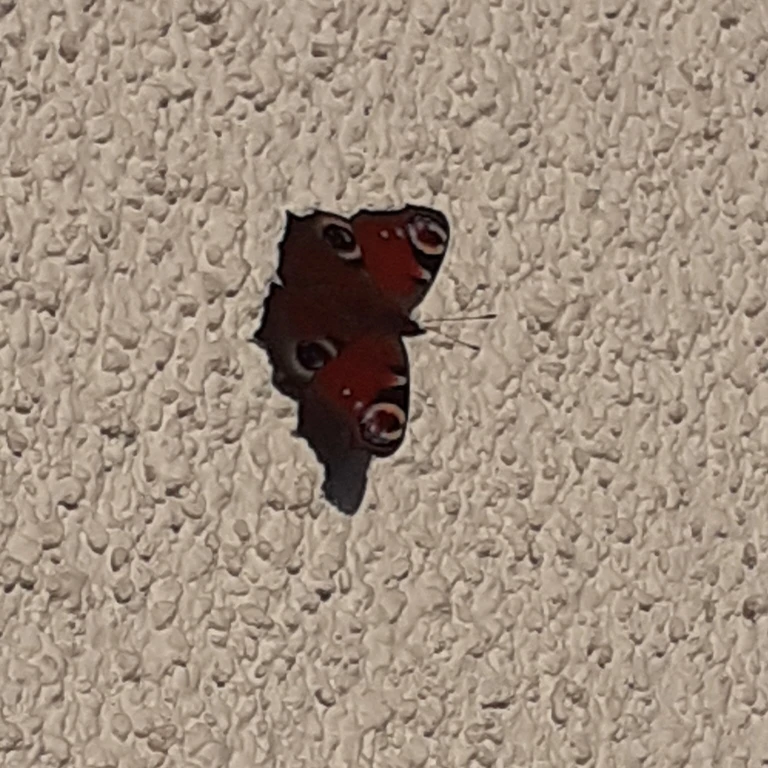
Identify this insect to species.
Aglais io
